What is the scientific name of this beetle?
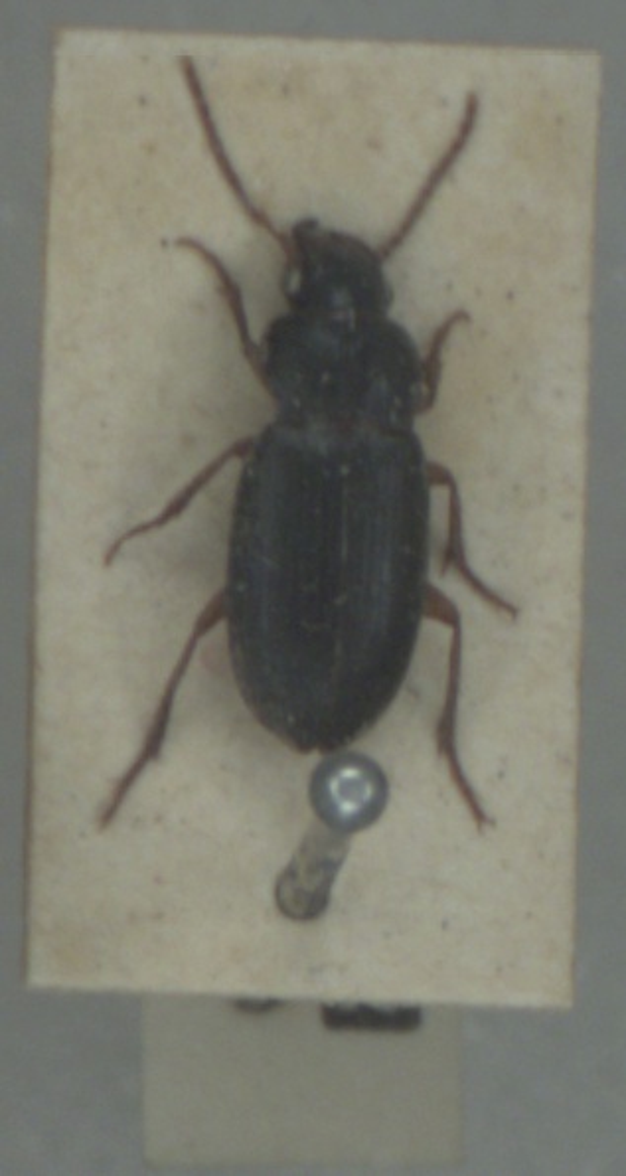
Ophonus rufibarbis
